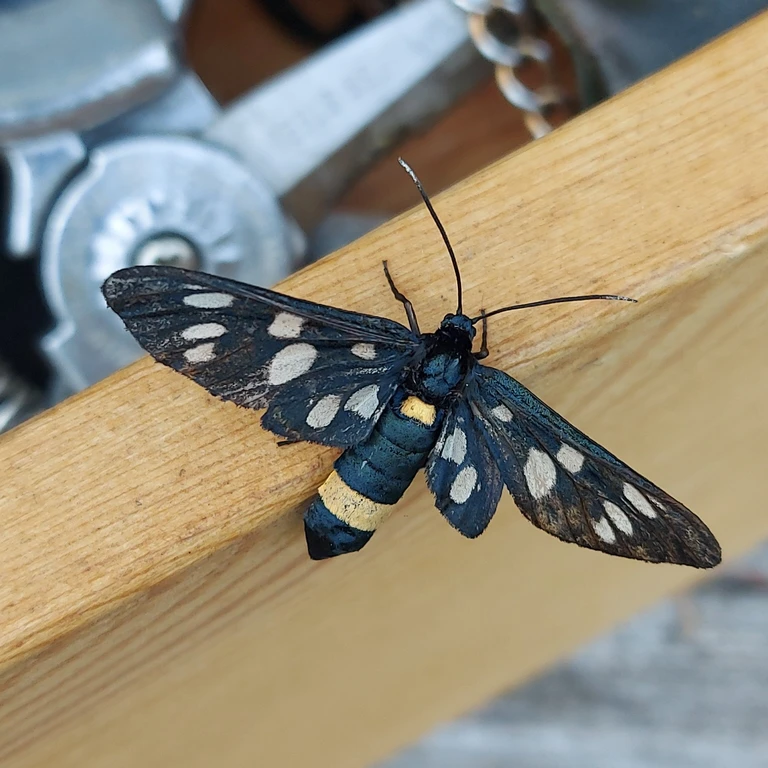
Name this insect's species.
Amata phegea
